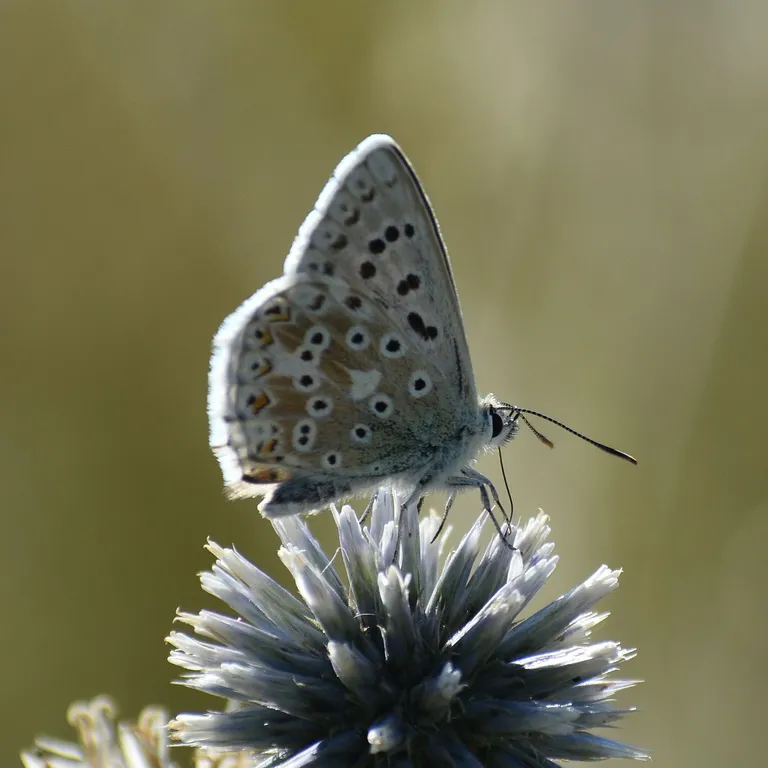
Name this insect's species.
Lysandra coridon
